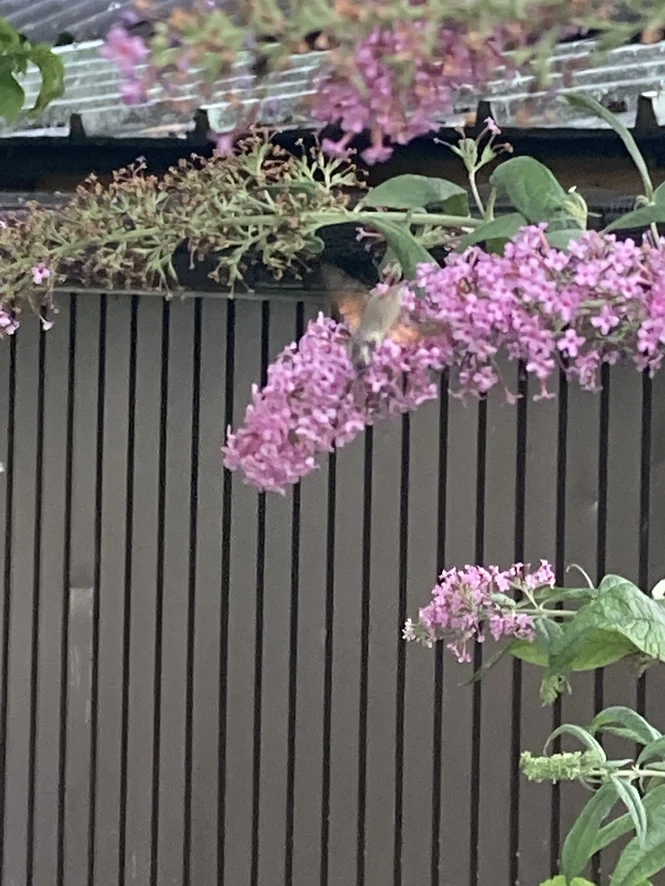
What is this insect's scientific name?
Macroglossum stellatarum
